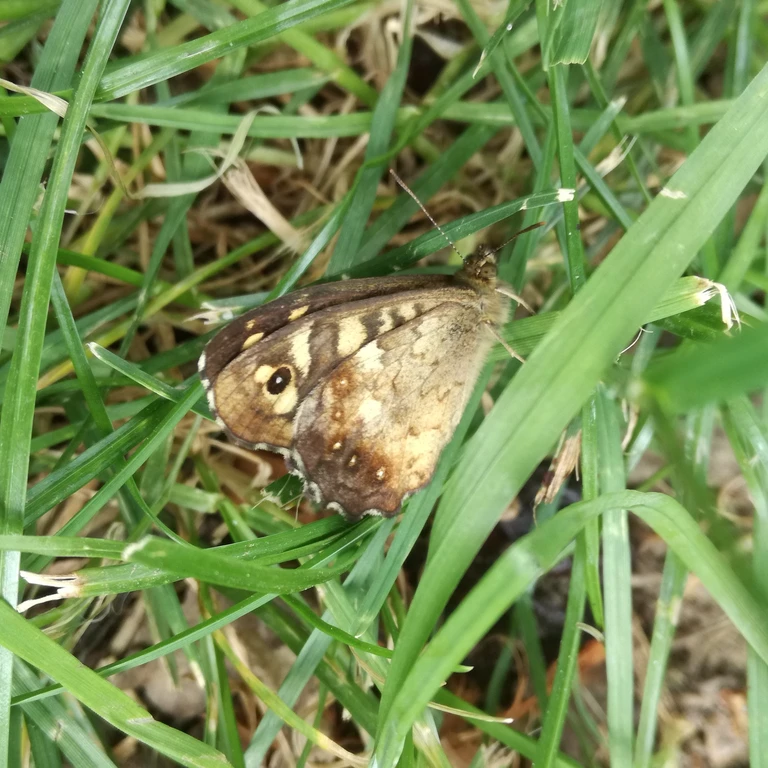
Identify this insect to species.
Pararge aegeria
